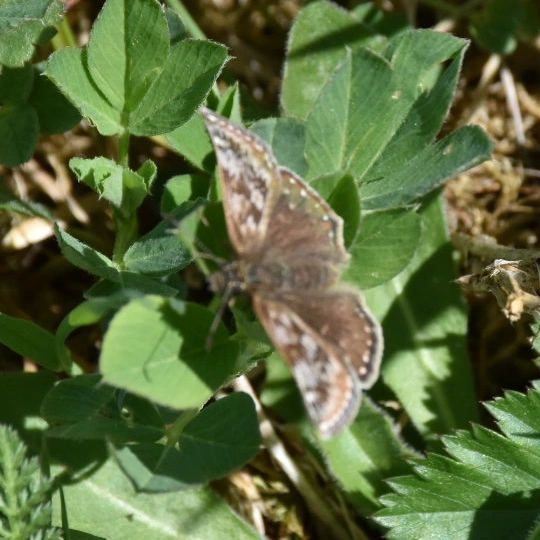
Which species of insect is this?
Erynnis tages
